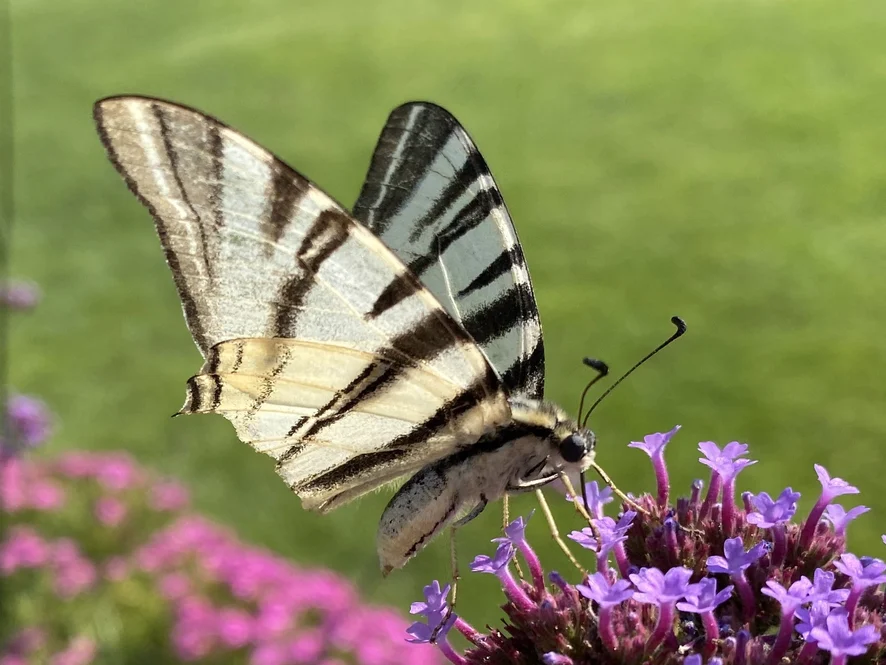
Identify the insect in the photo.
Iphiclides podalirius
